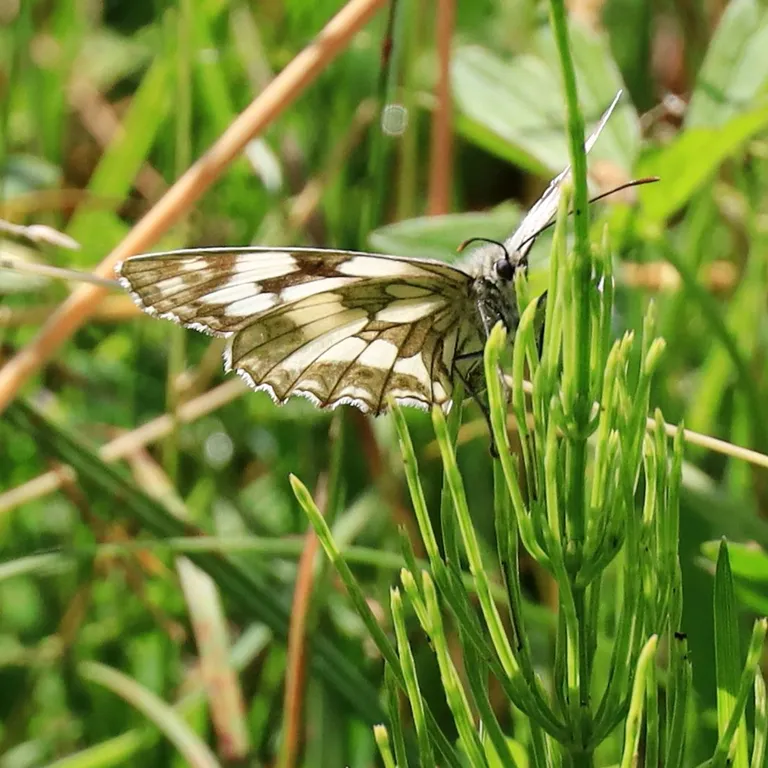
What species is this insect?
Melanargia galathea
